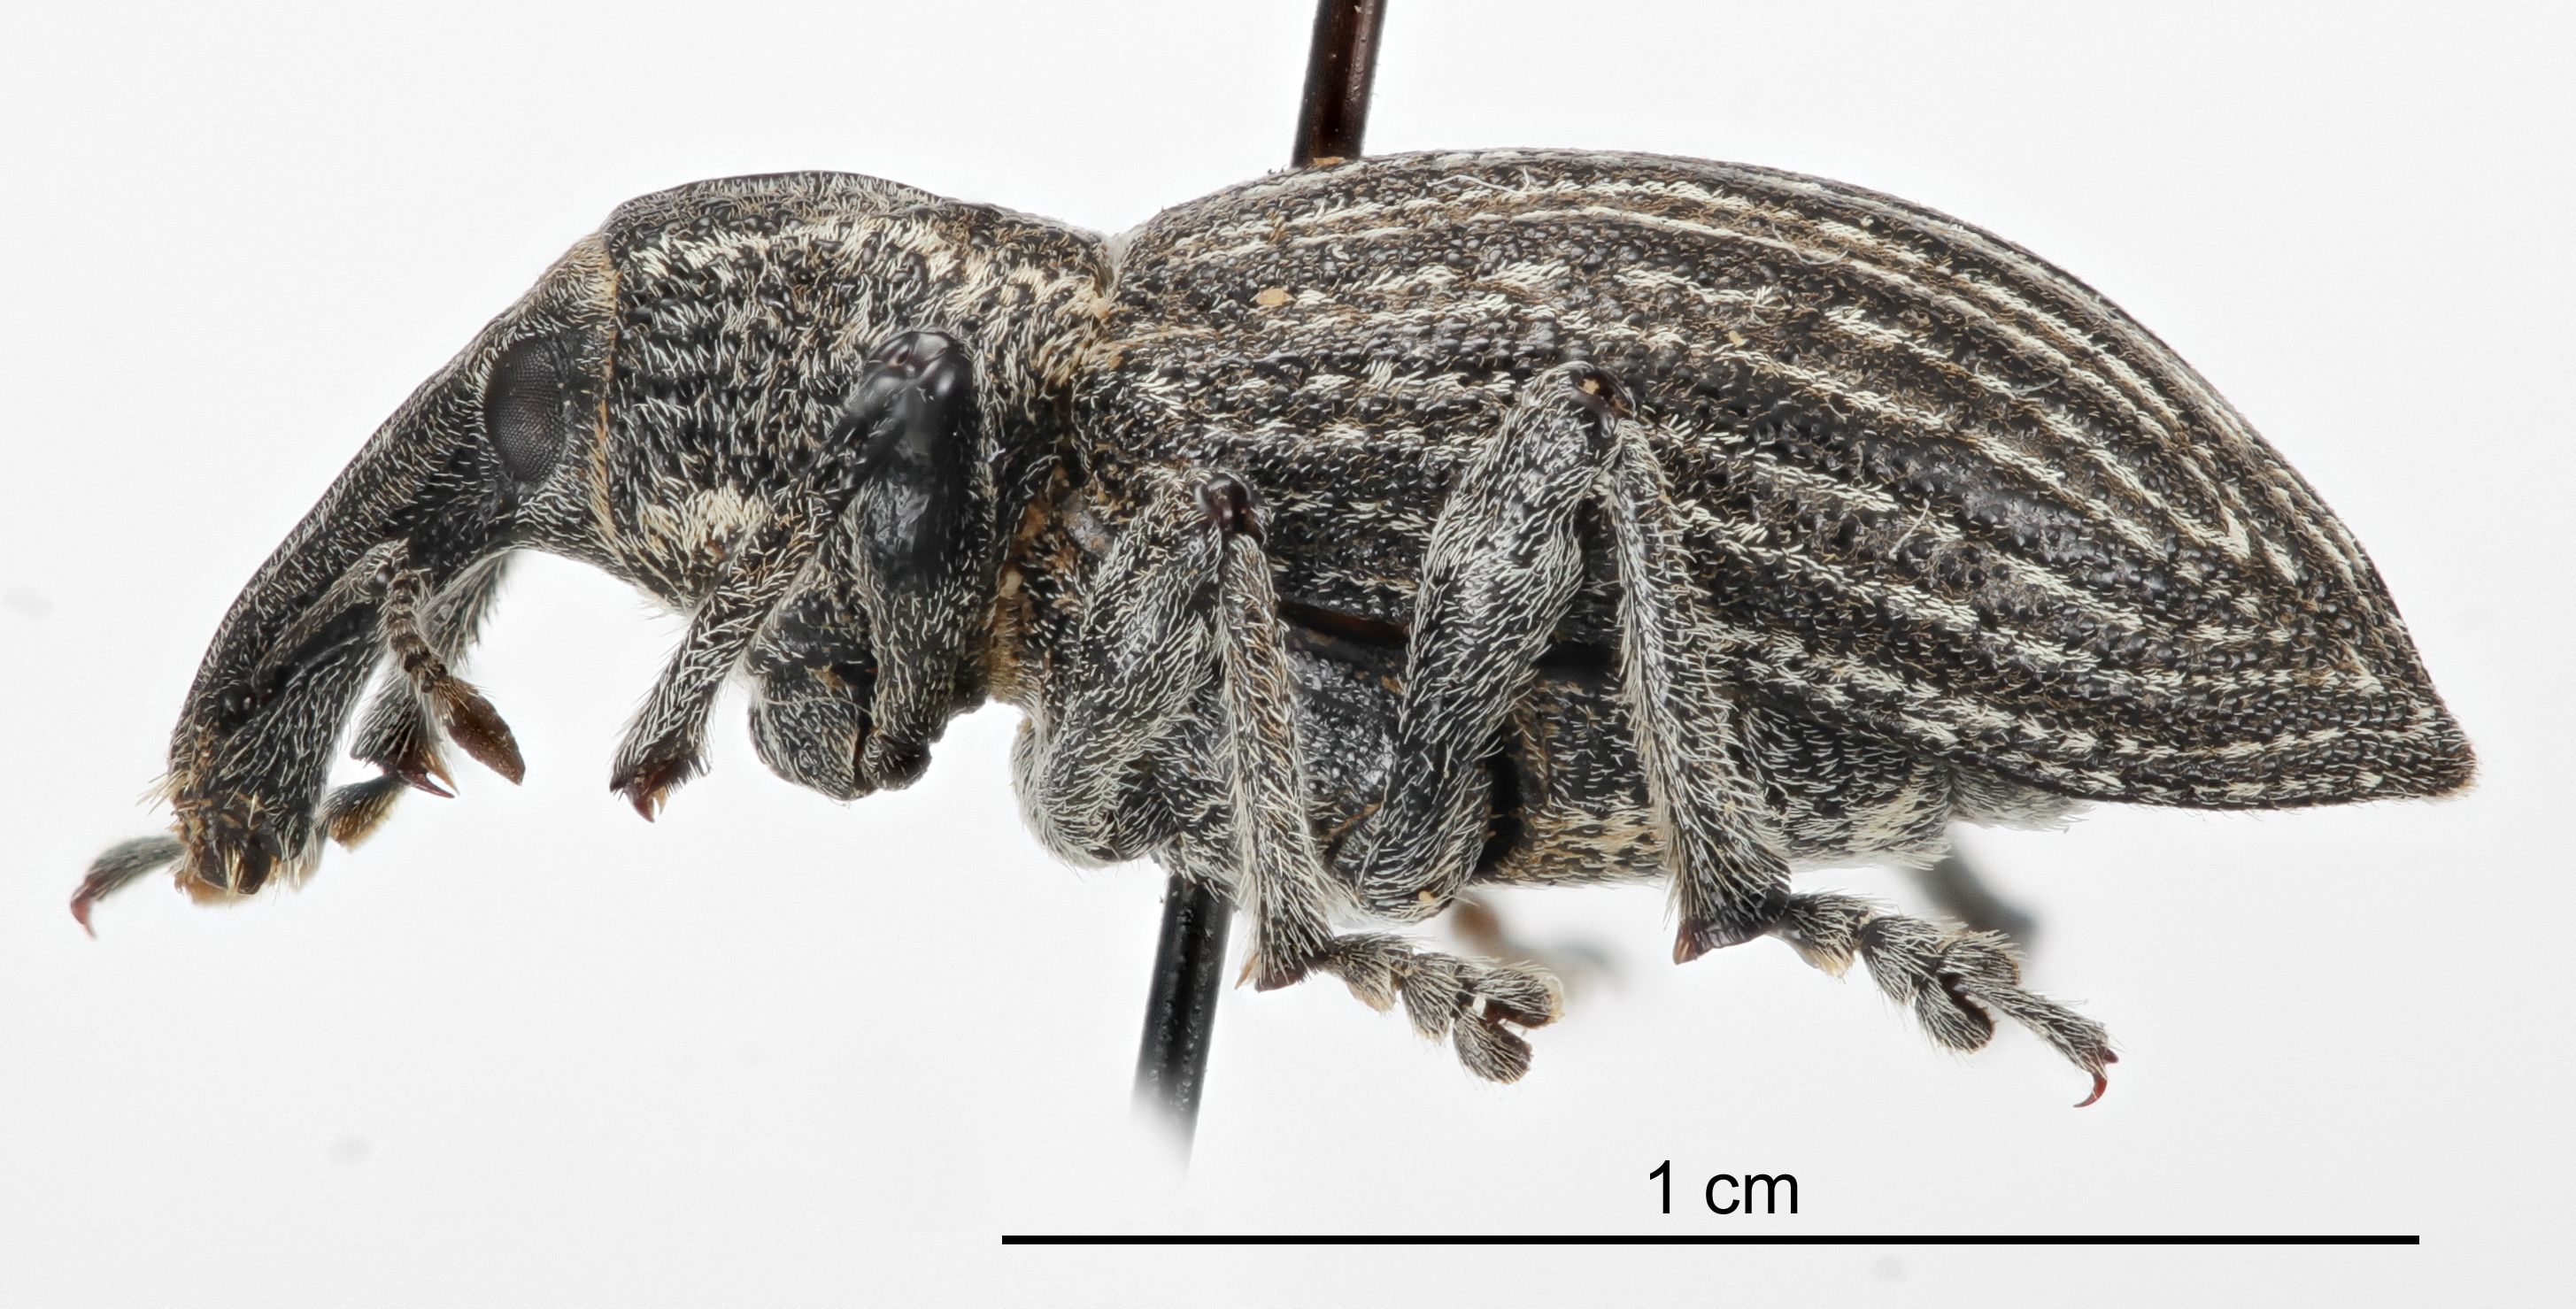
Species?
Lepyrus gemellus
